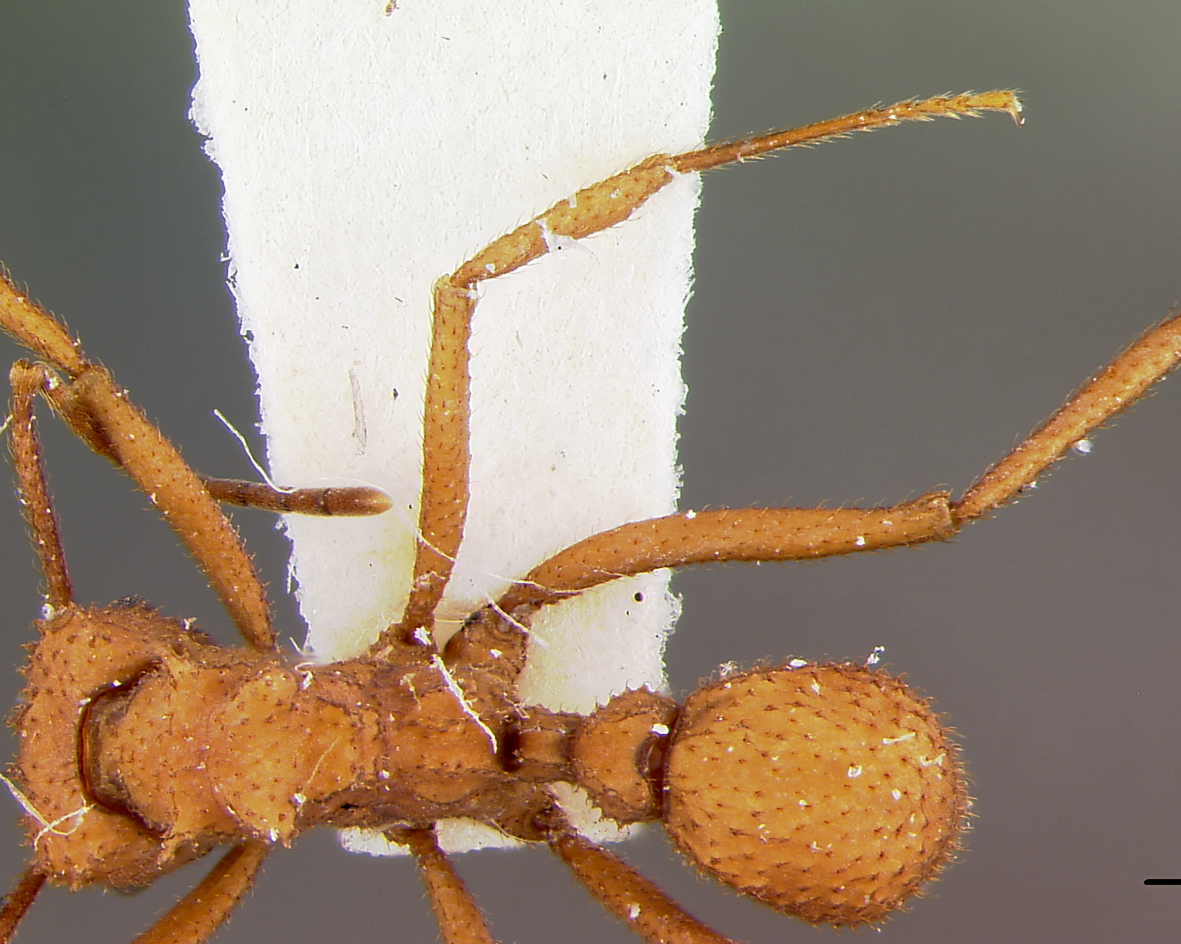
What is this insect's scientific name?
Trachymyrmex nogalensis
